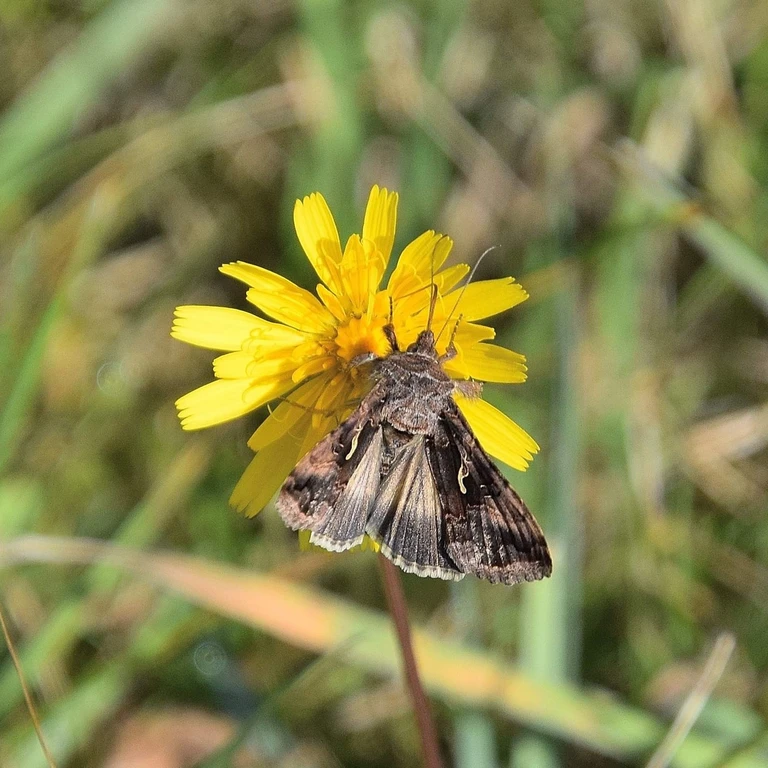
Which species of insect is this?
Autographa gamma
